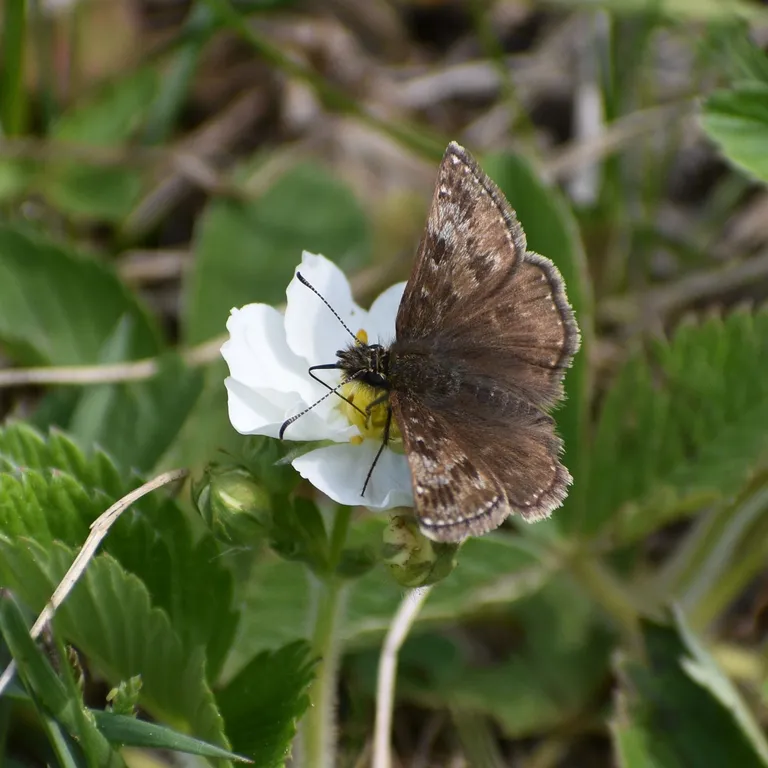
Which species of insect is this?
Erynnis tages
